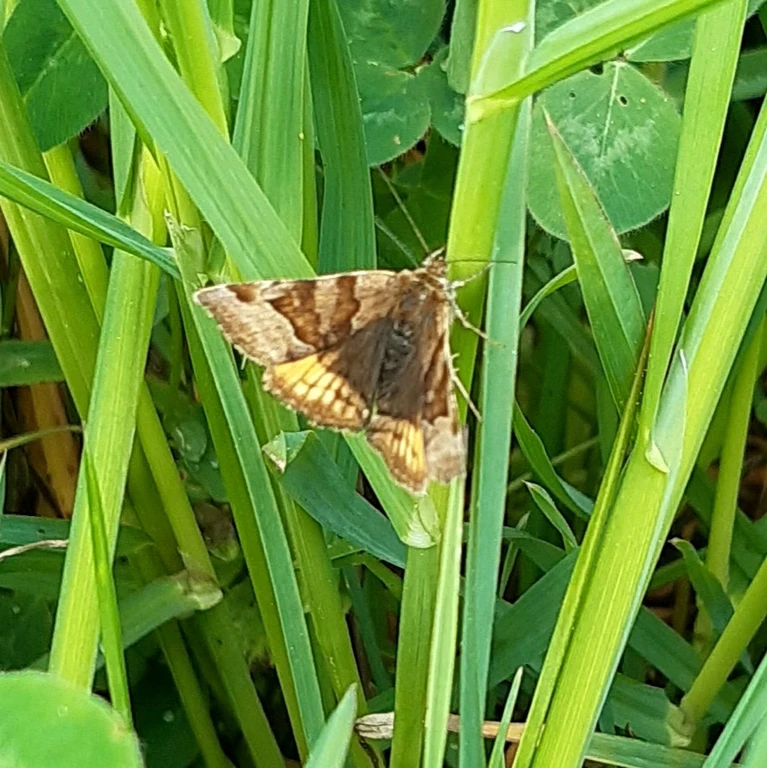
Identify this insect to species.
Euclidia glyphica
